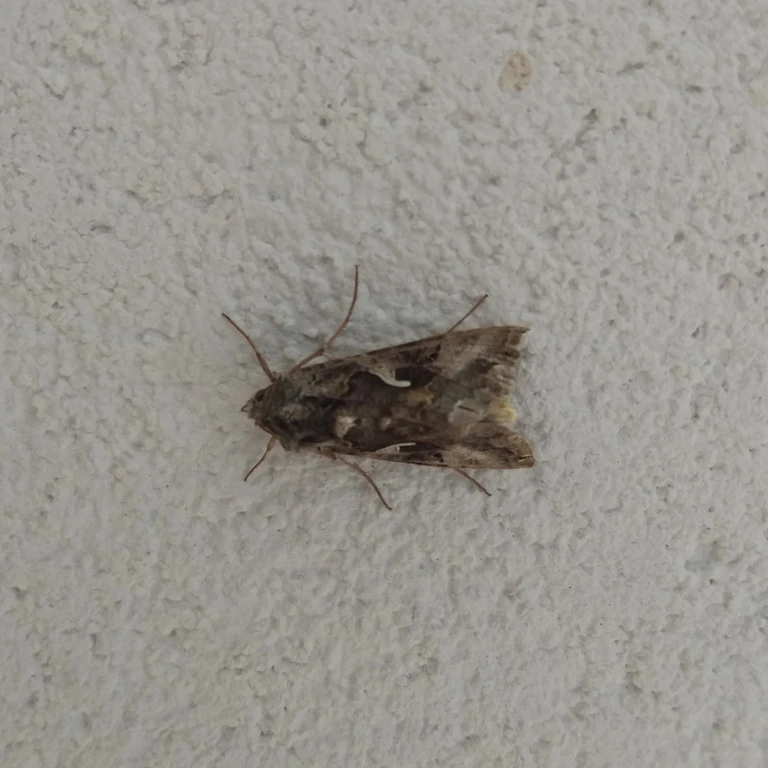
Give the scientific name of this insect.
Autographa gamma
